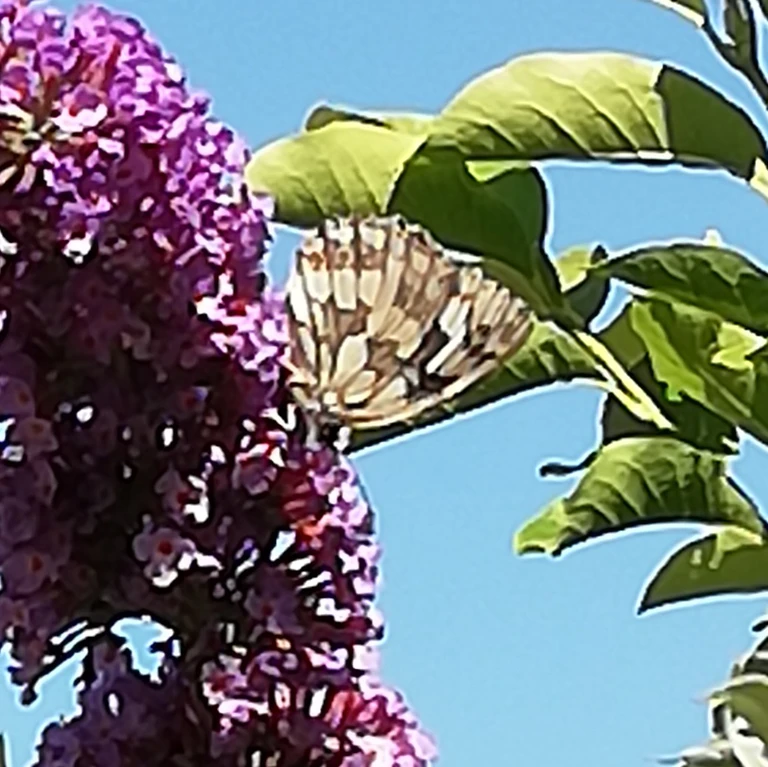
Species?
Melanargia galathea
